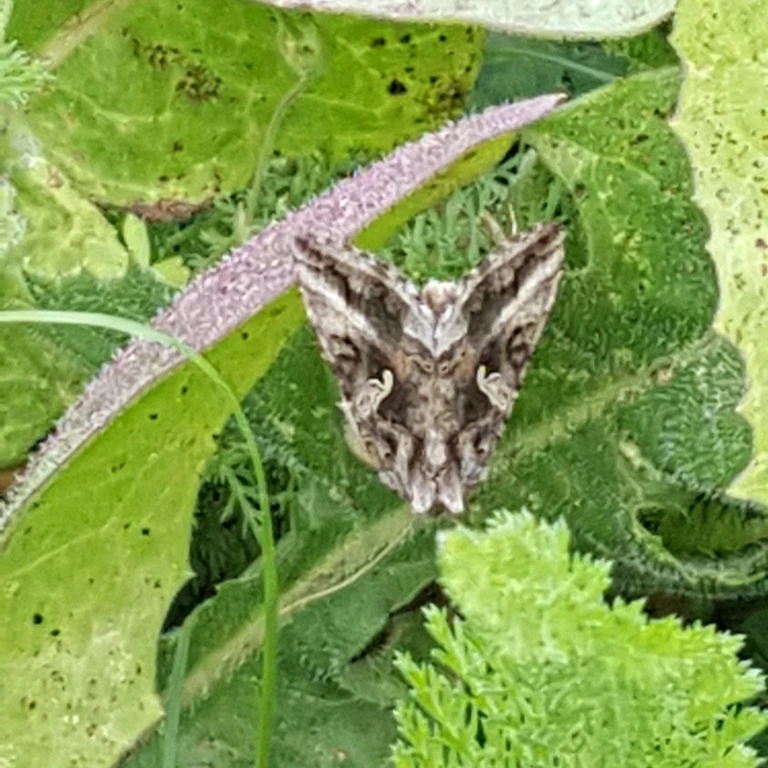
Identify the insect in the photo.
Autographa gamma
